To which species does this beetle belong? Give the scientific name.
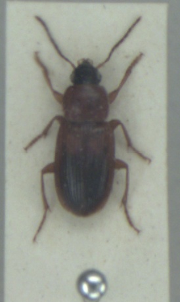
Stenolophus teutonus
